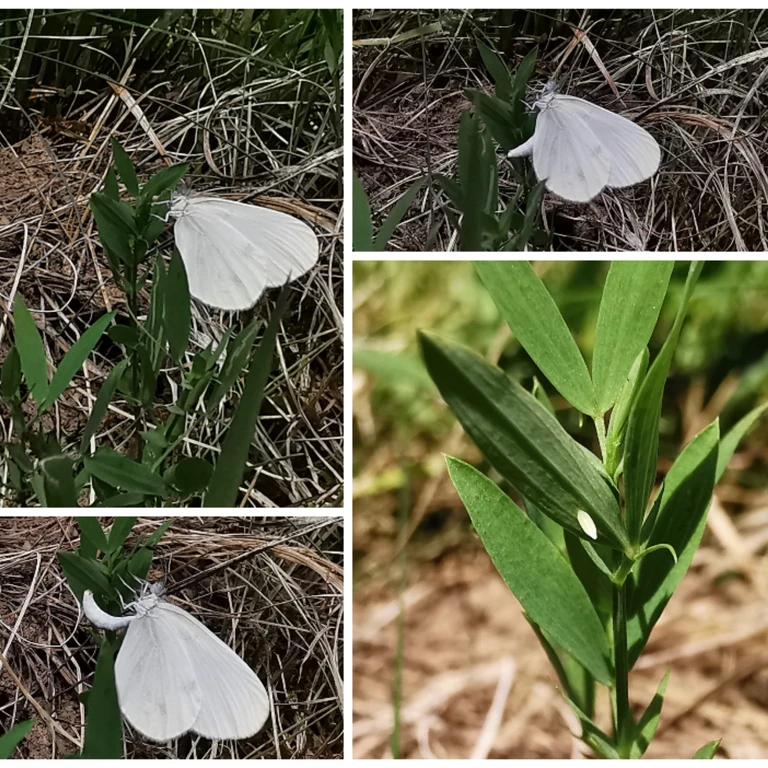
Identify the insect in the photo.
Leptidea sinapis/juvernica
